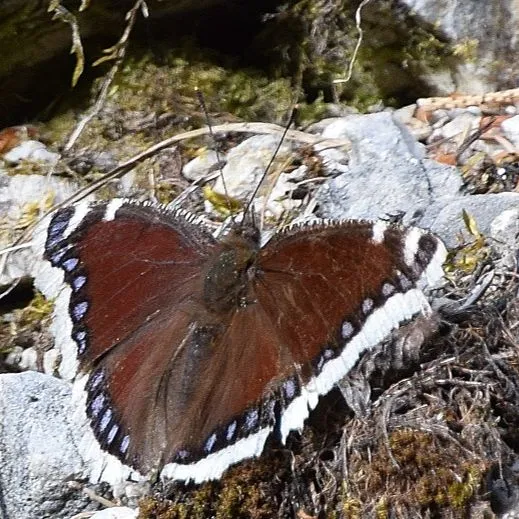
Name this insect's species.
Nymphalis antiopa
